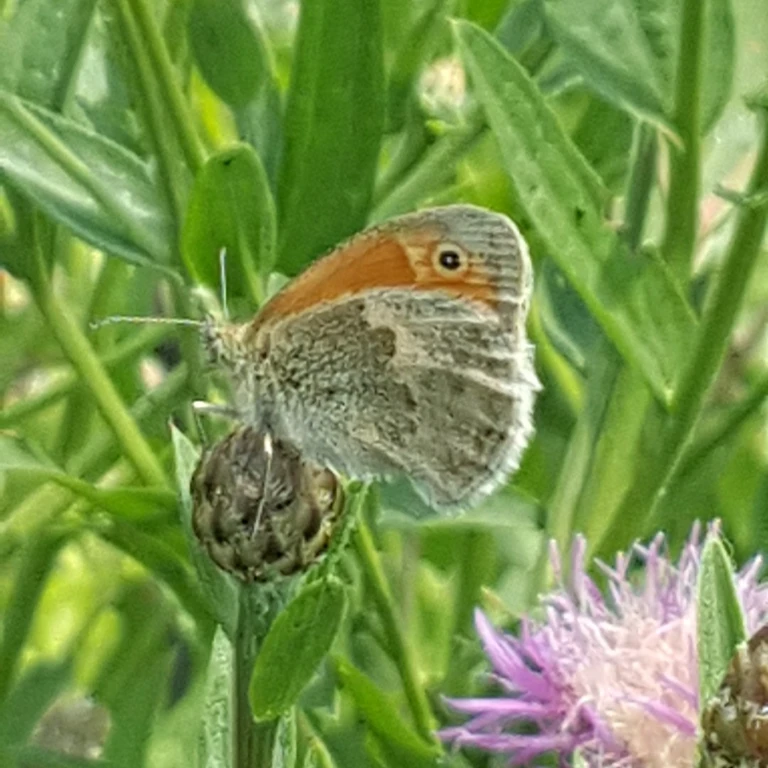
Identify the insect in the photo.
Coenonympha pamphilus
